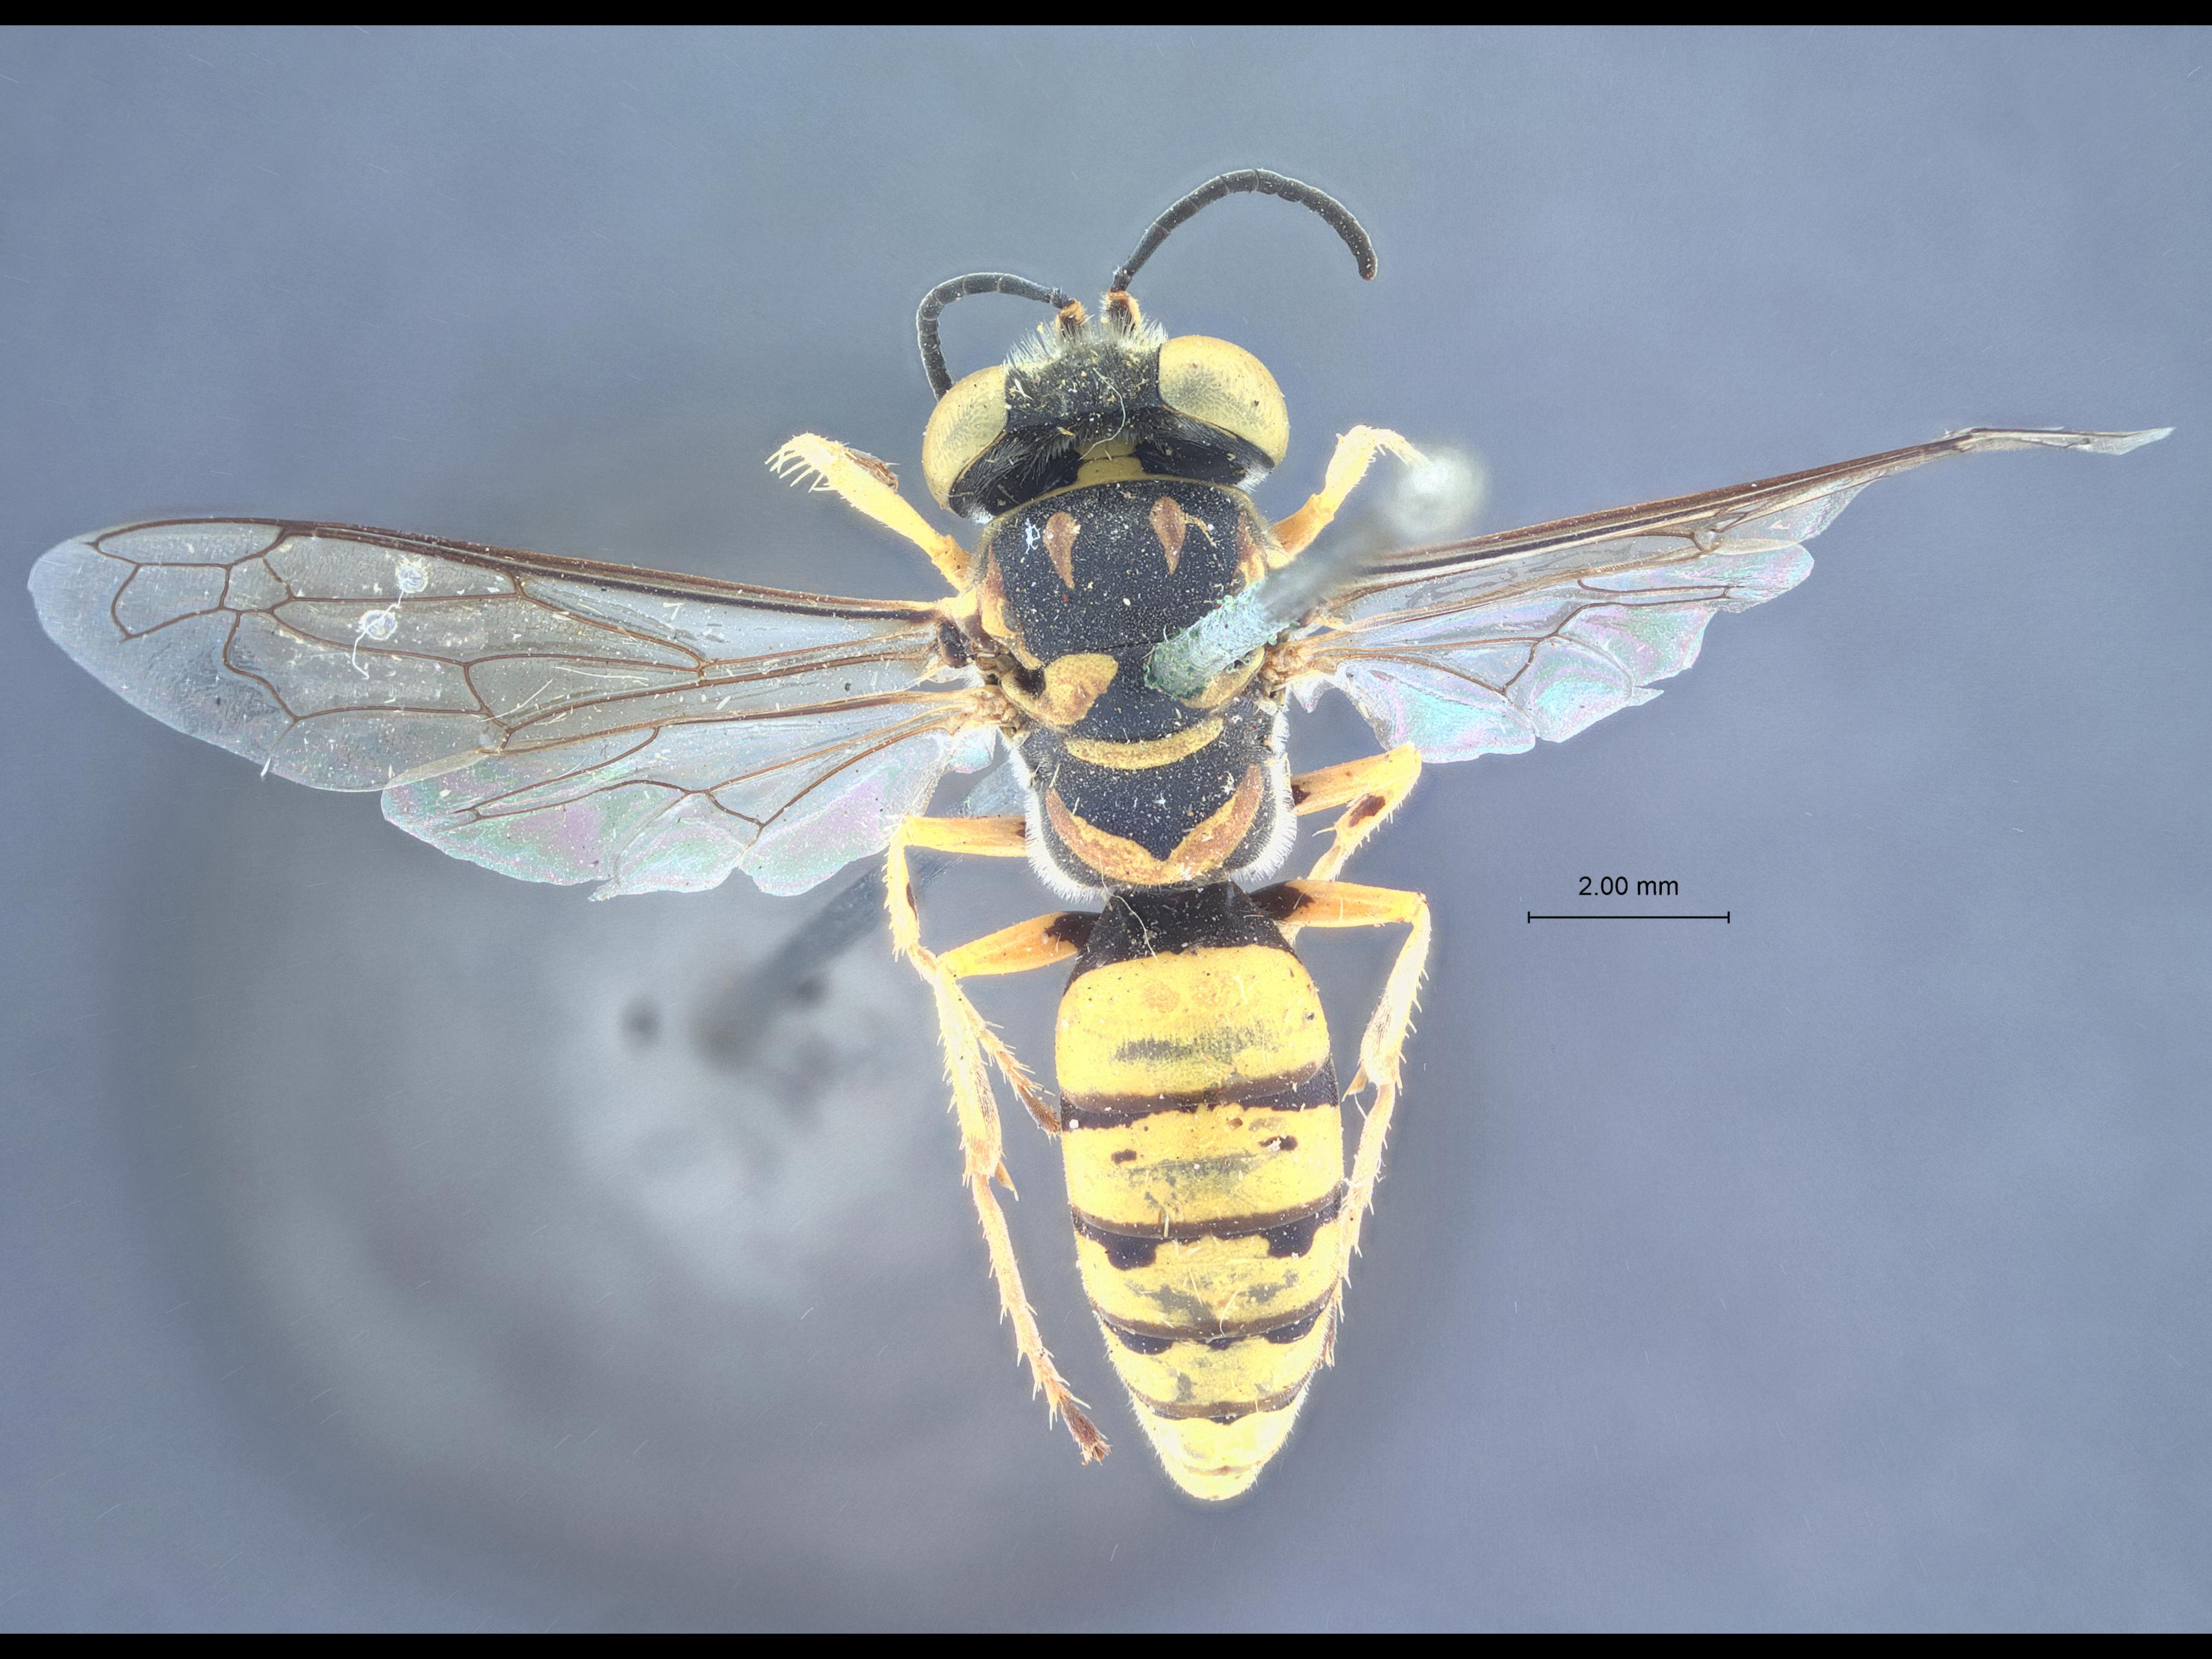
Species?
Microbembex tricosa
